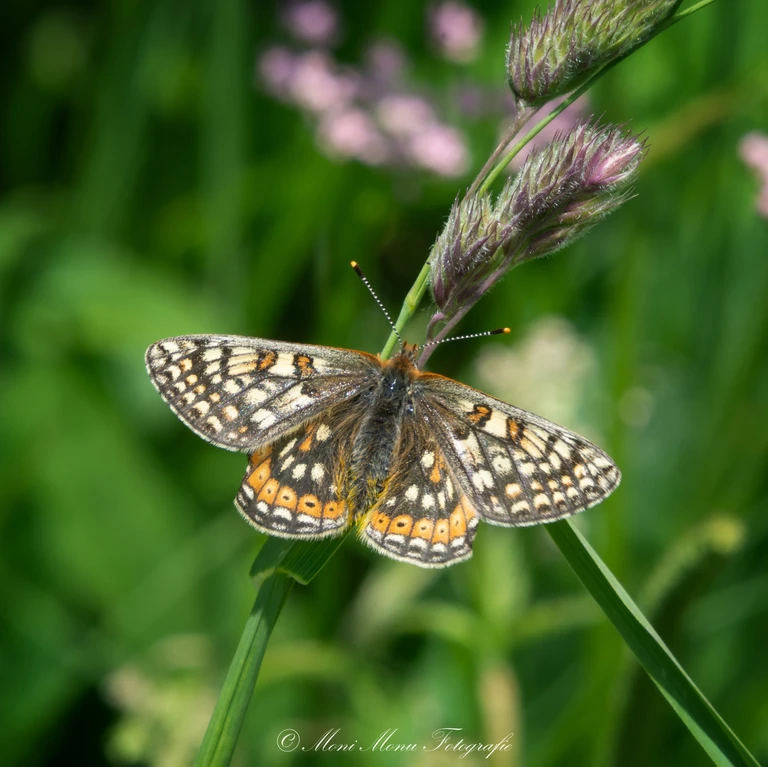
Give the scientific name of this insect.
Euphydryas aurinia
